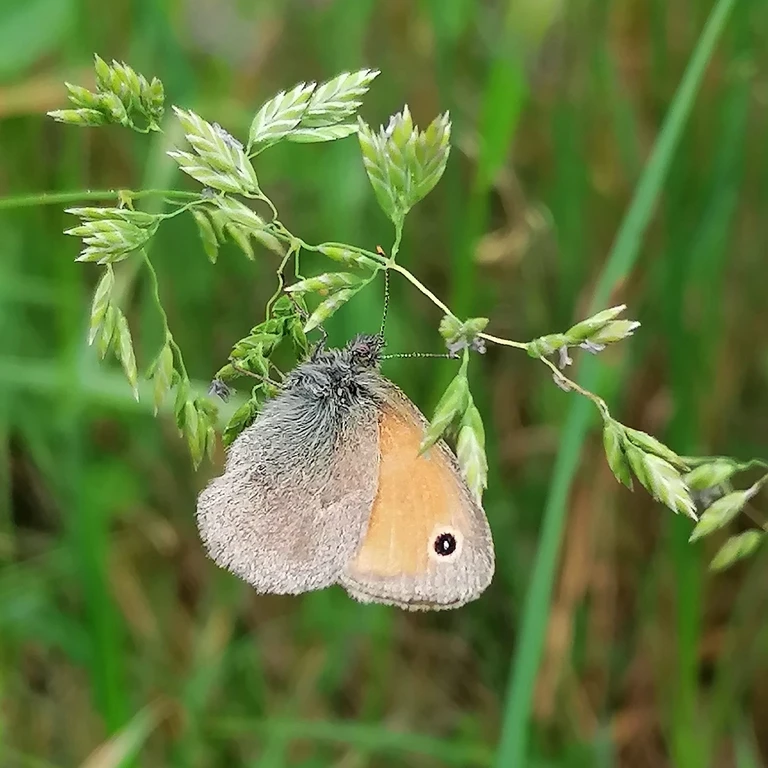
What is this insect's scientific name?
Coenonympha pamphilus
